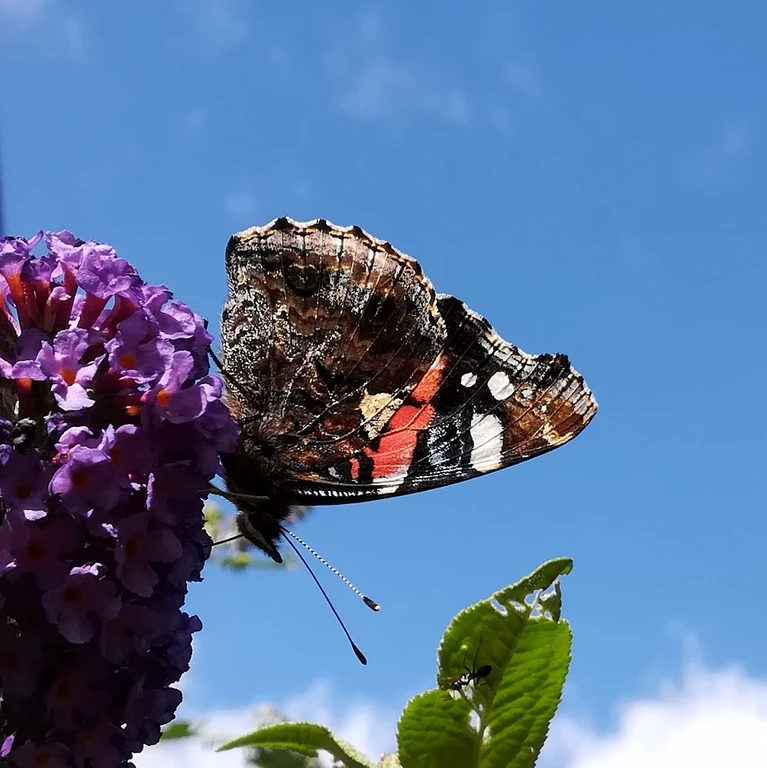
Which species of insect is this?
Vanessa atalanta
